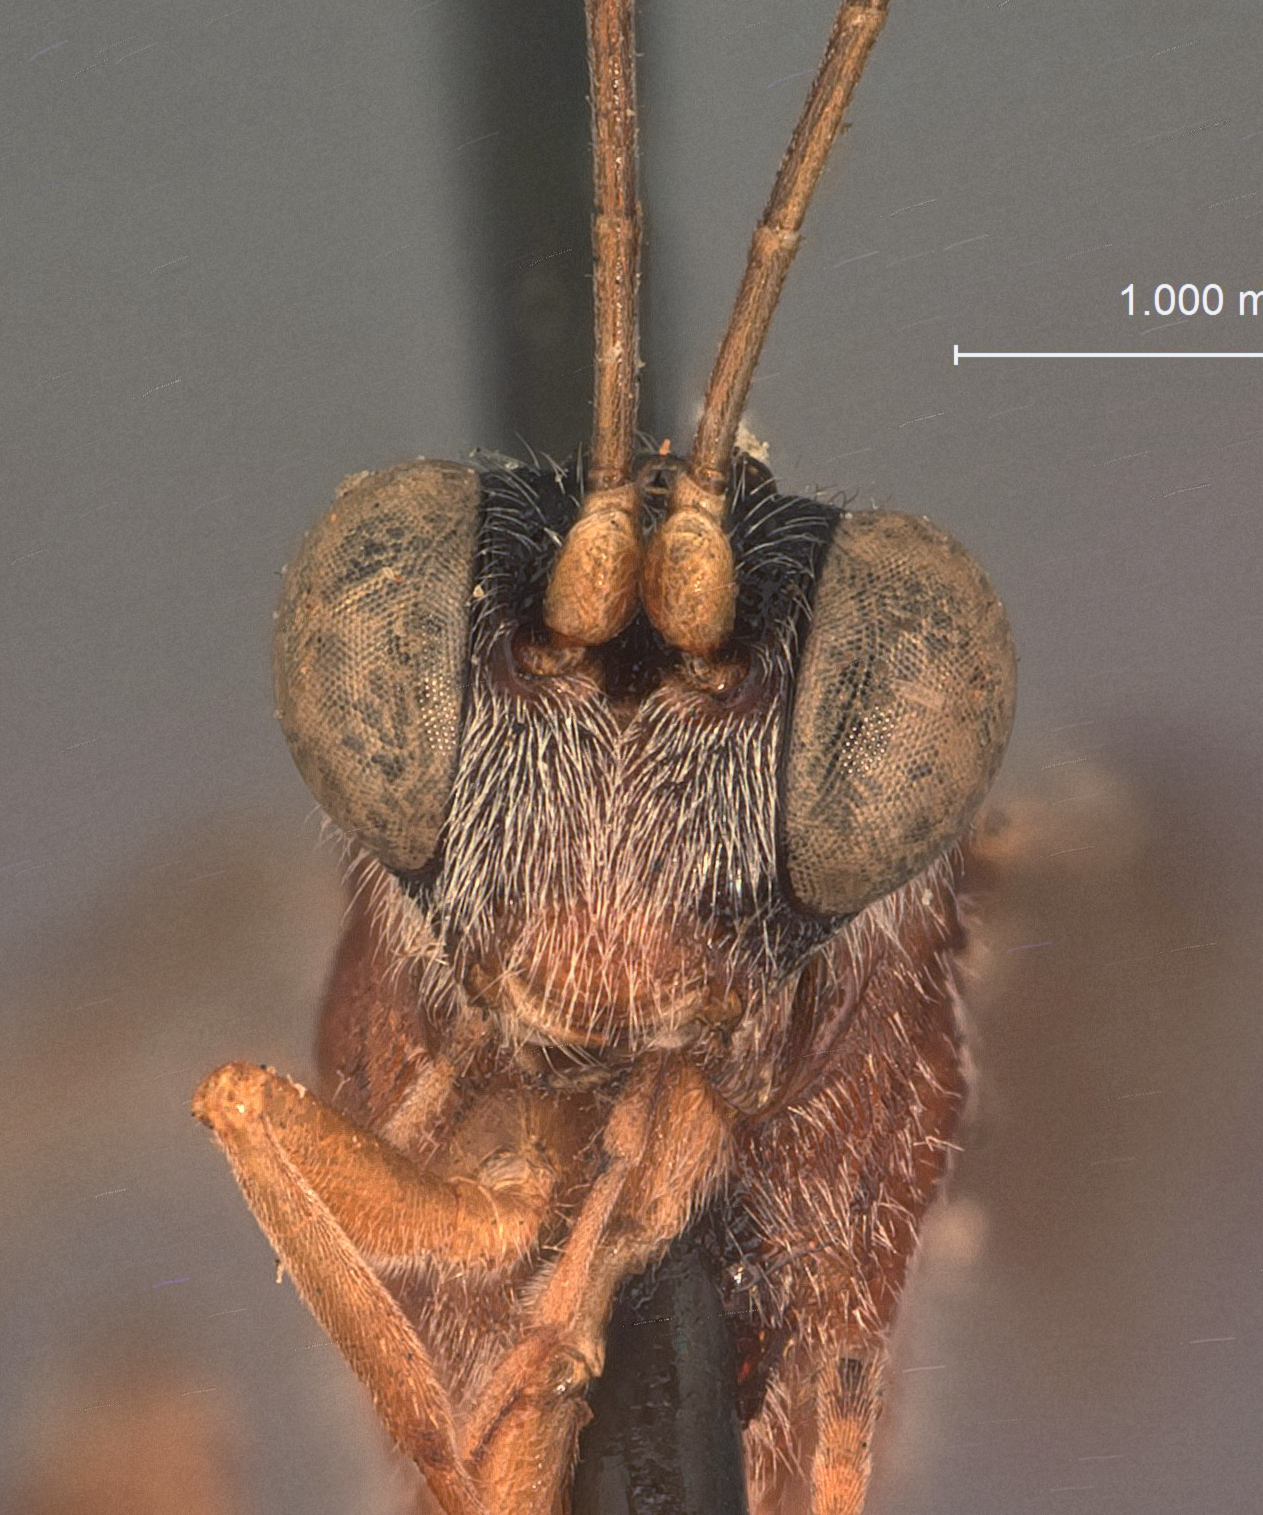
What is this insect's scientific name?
Bathythrix striatus
